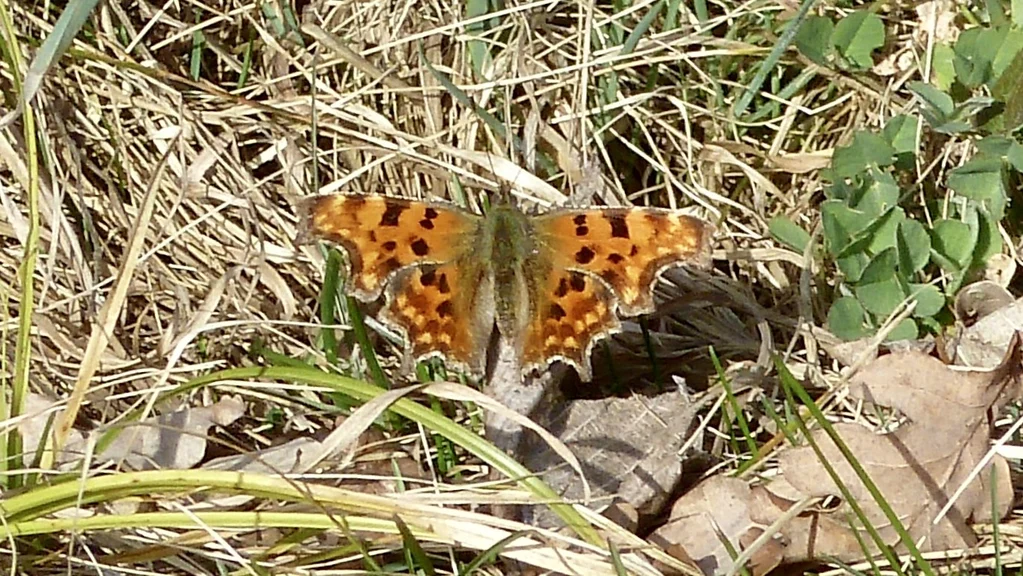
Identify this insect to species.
Polygonia c-album
